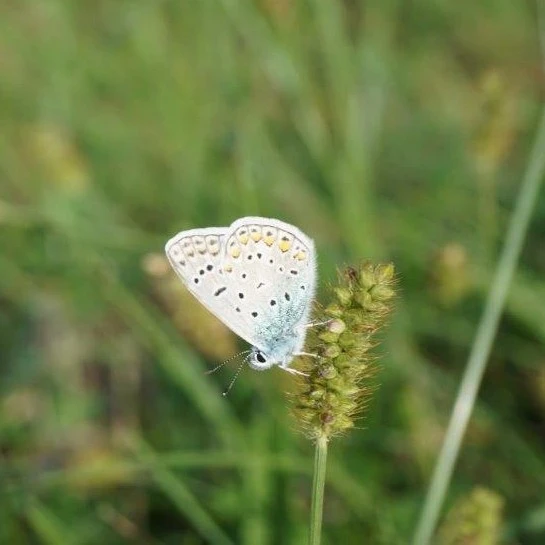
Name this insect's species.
Polyommatus icarus
